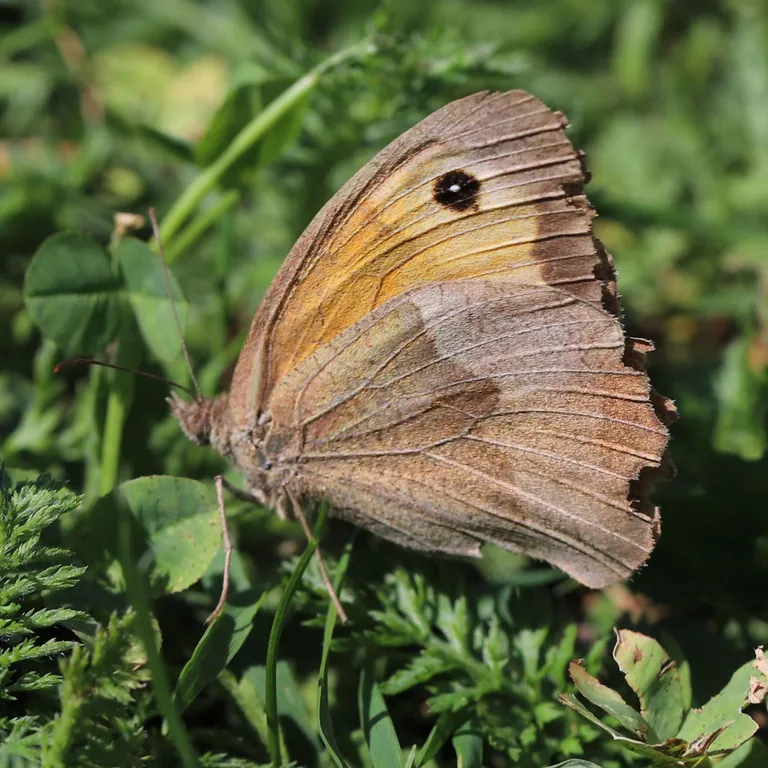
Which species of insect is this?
Maniola jurtina
